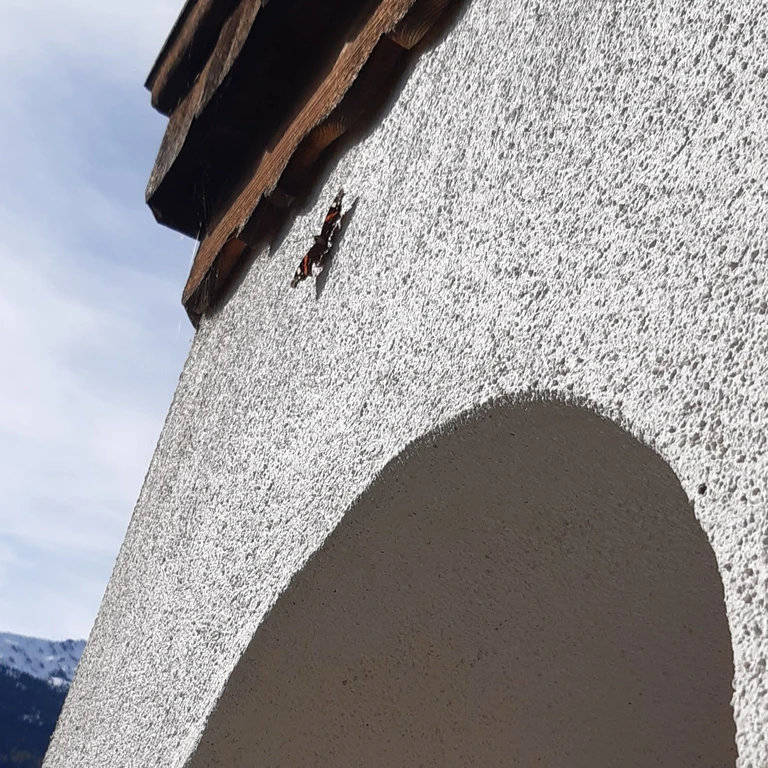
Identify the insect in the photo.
Vanessa atalanta
